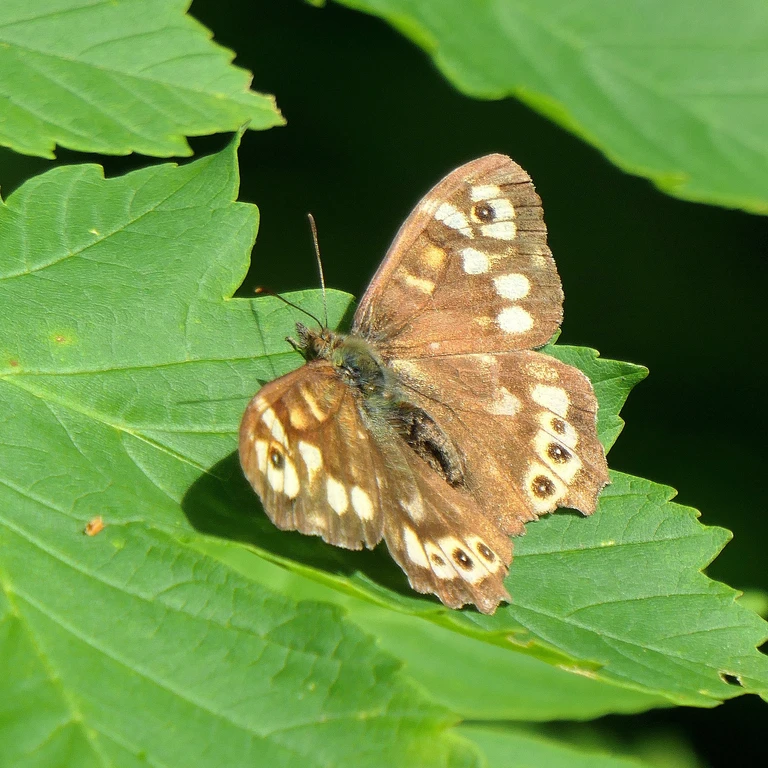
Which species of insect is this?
Pararge aegeria
